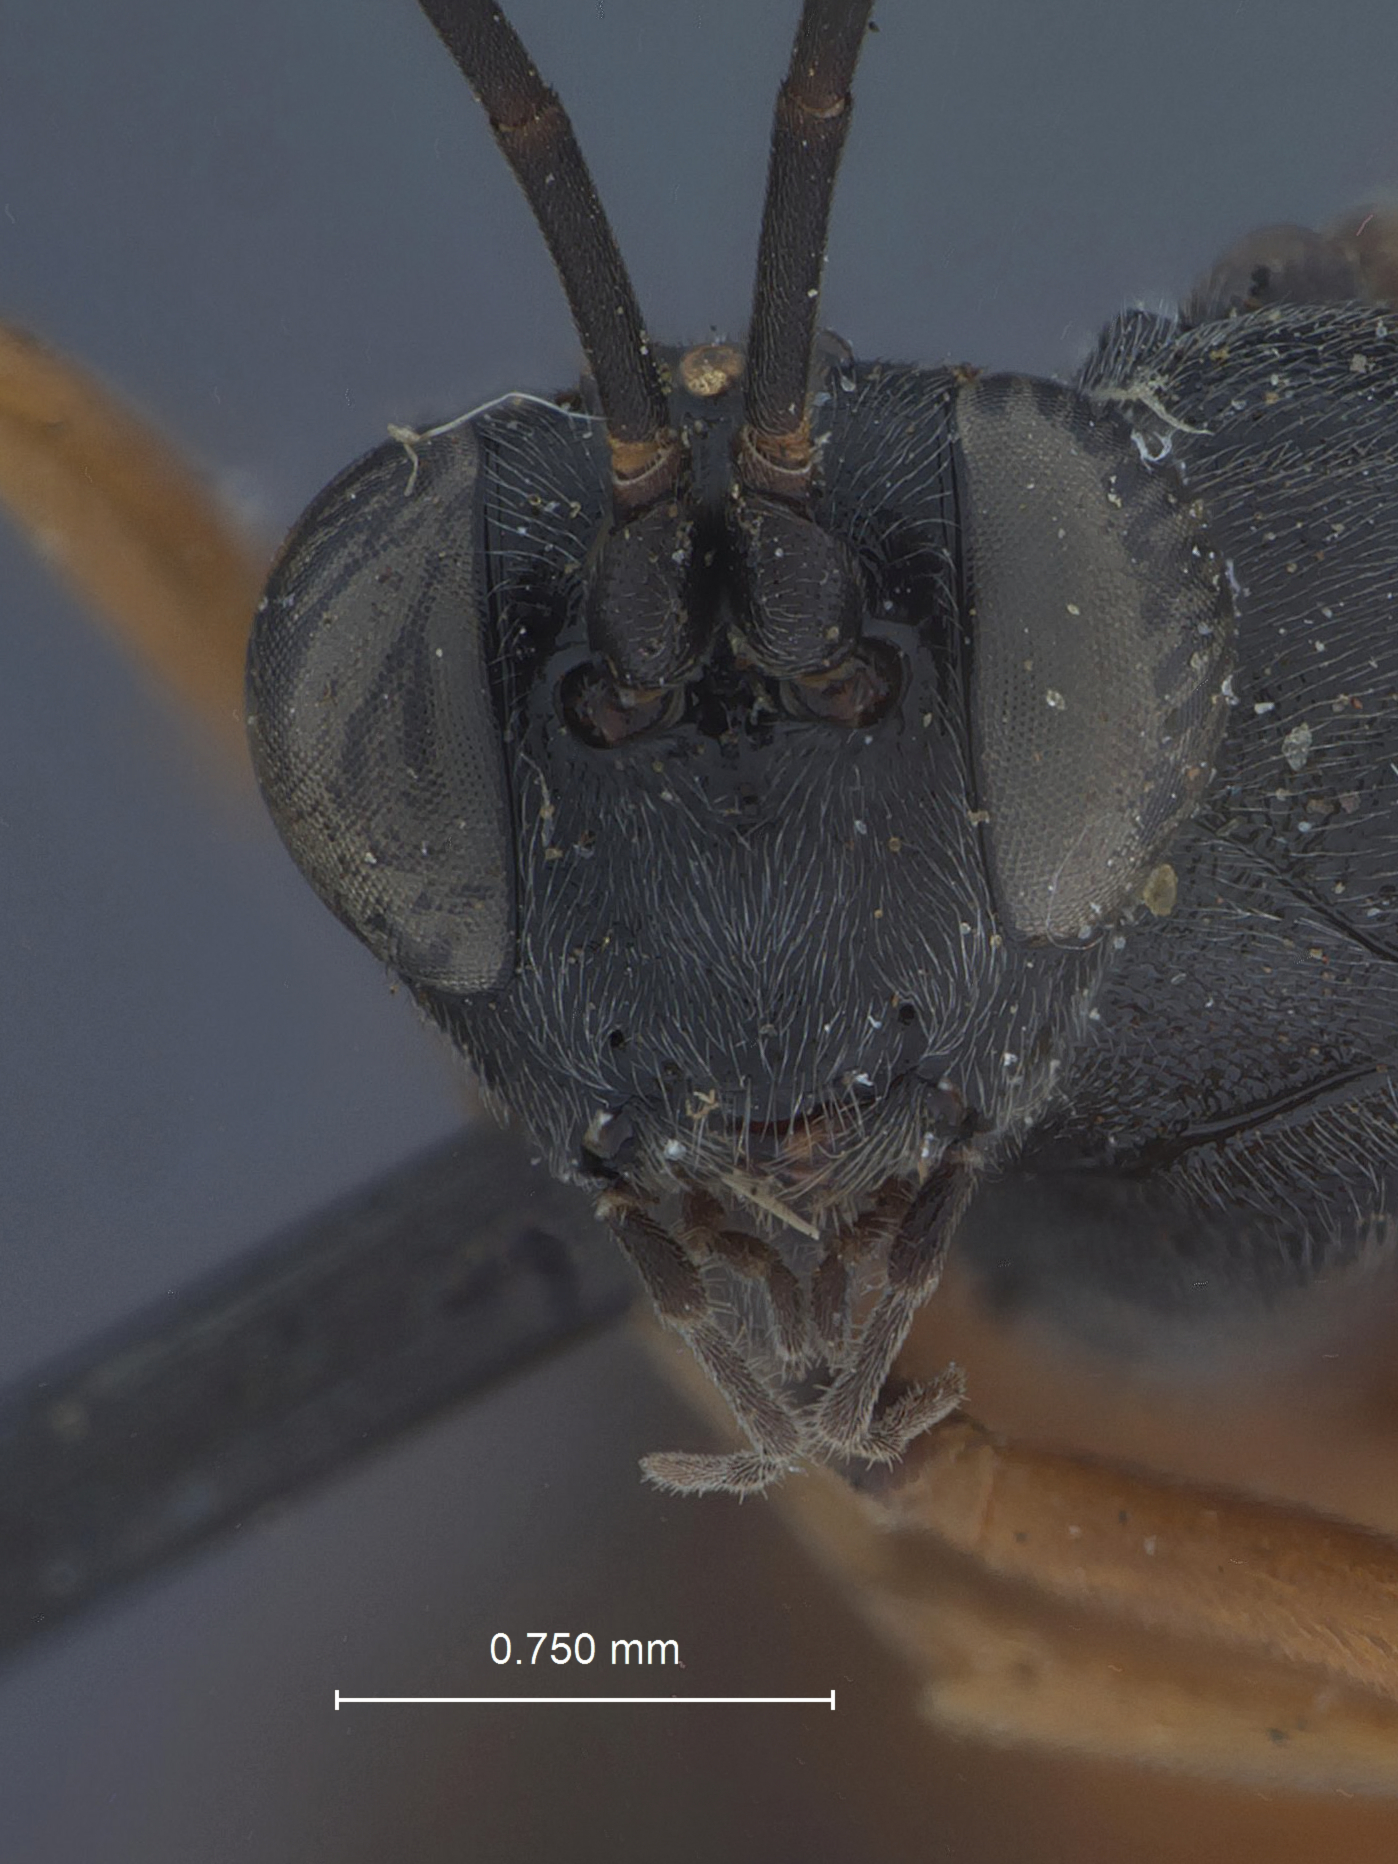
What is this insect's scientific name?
Cryptus burkei
